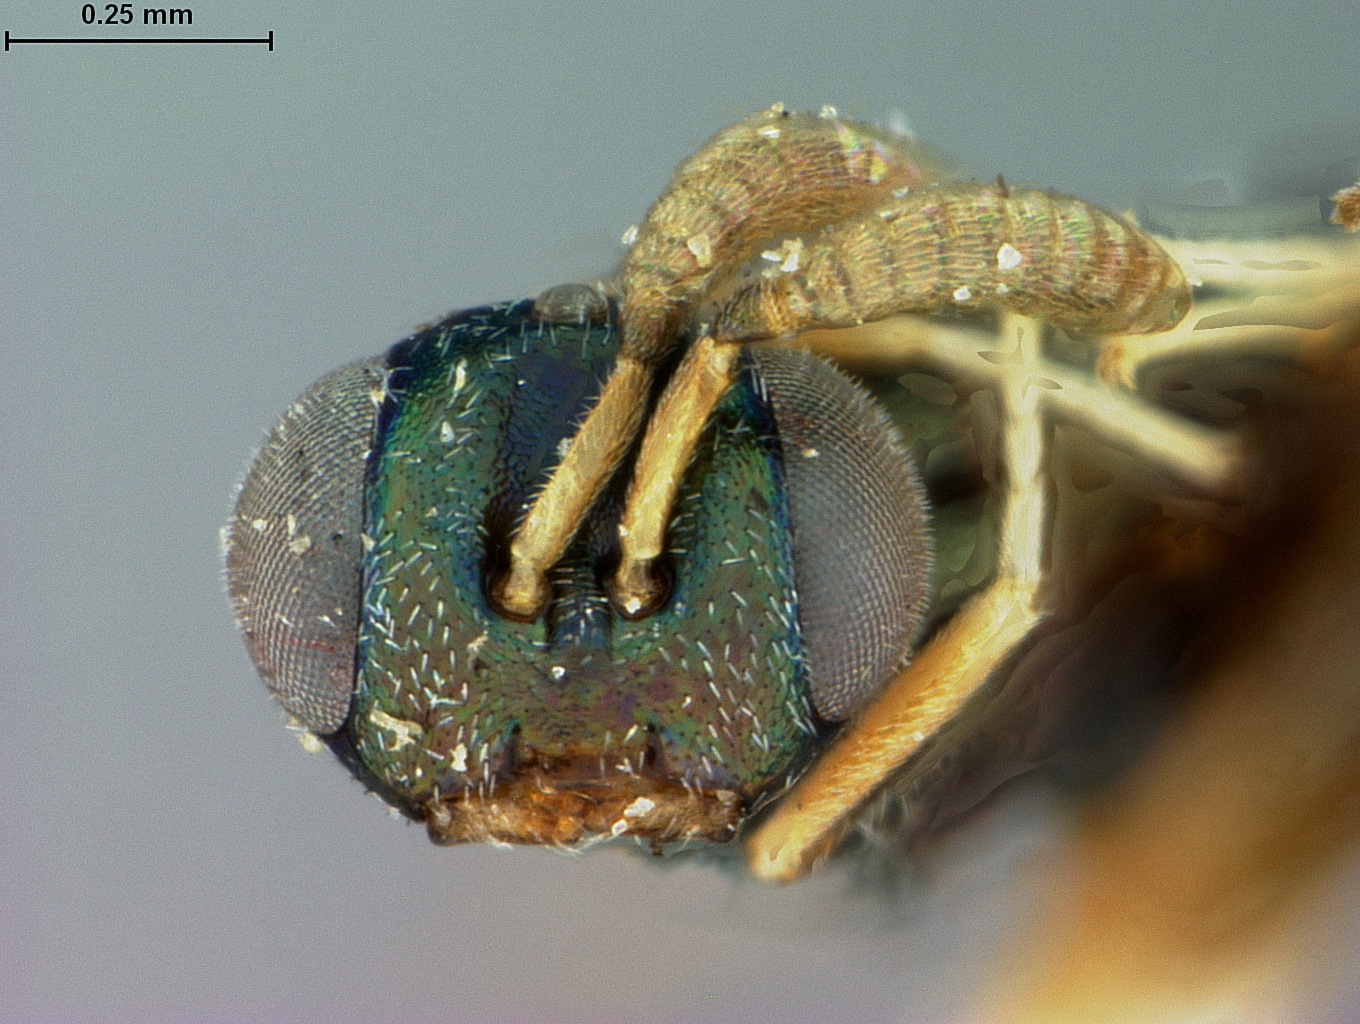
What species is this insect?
Torymus anthidii
